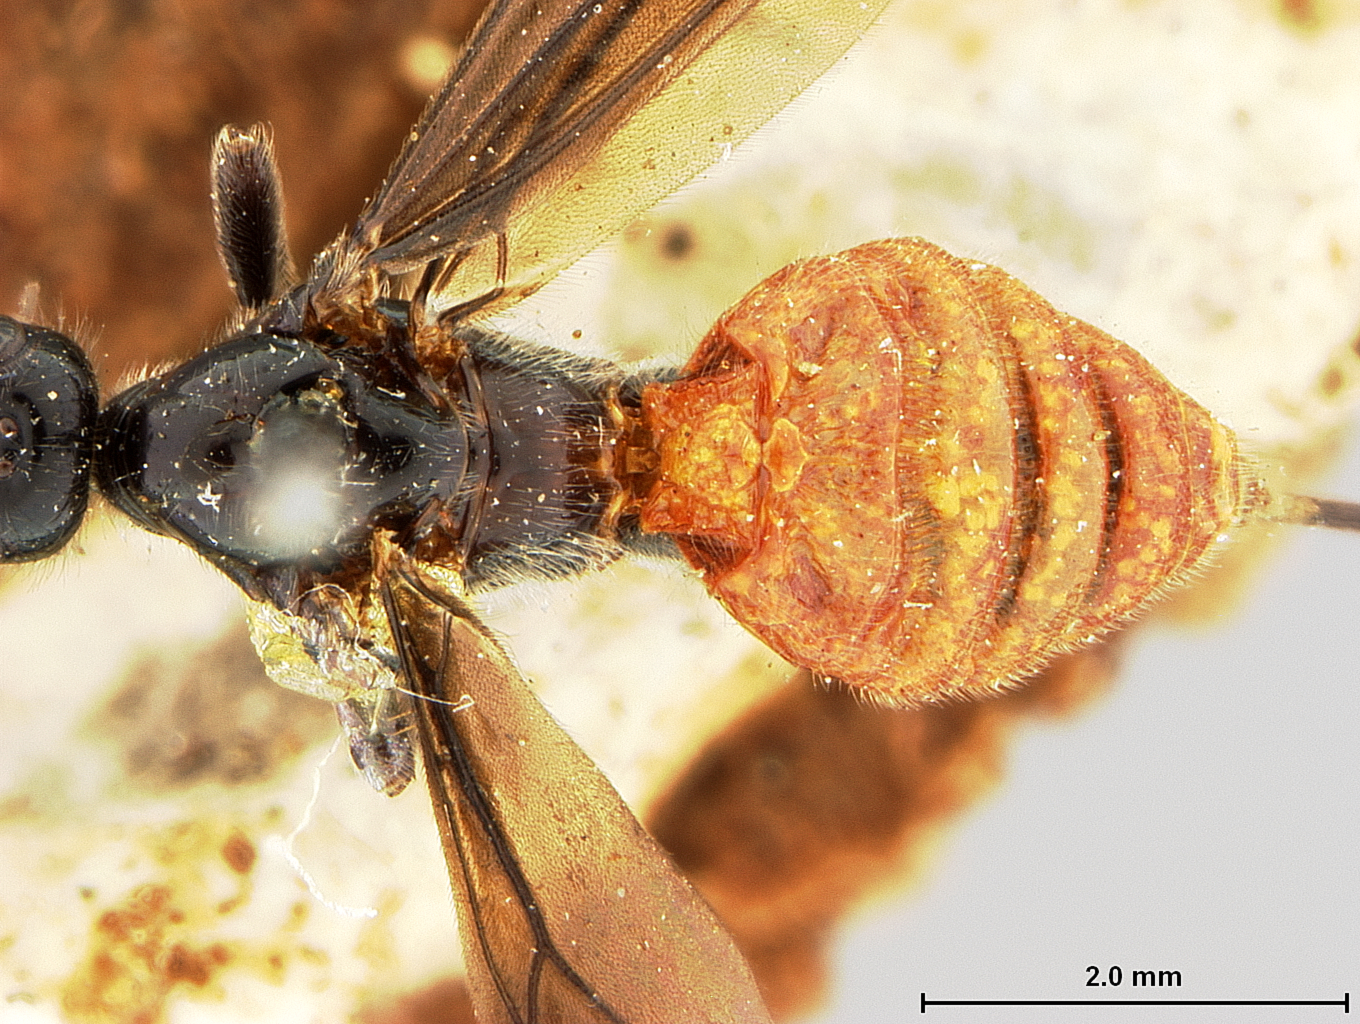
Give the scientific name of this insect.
Bracon agrili
